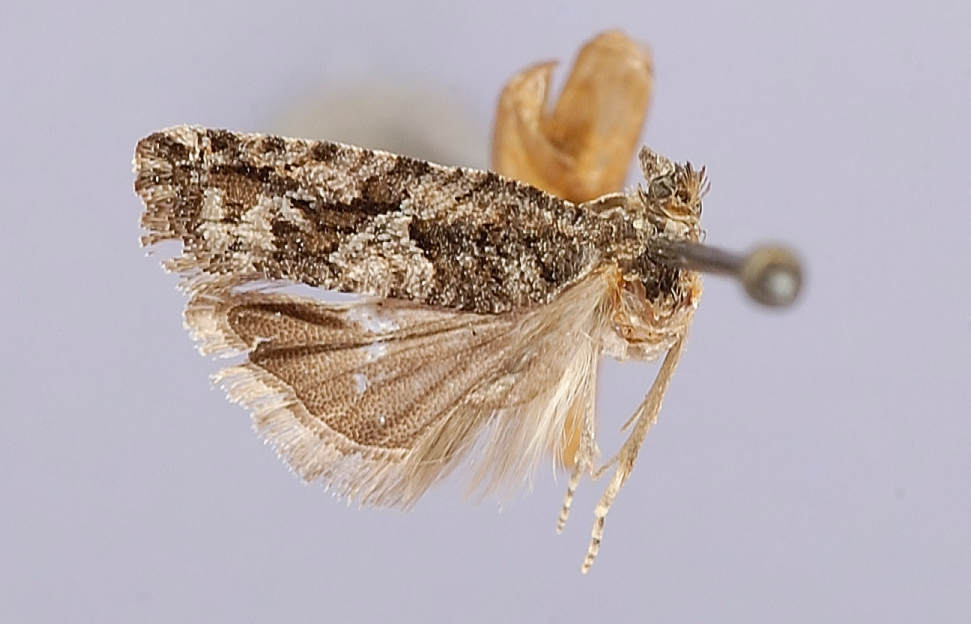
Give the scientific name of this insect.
Eucosma cercocarpana
